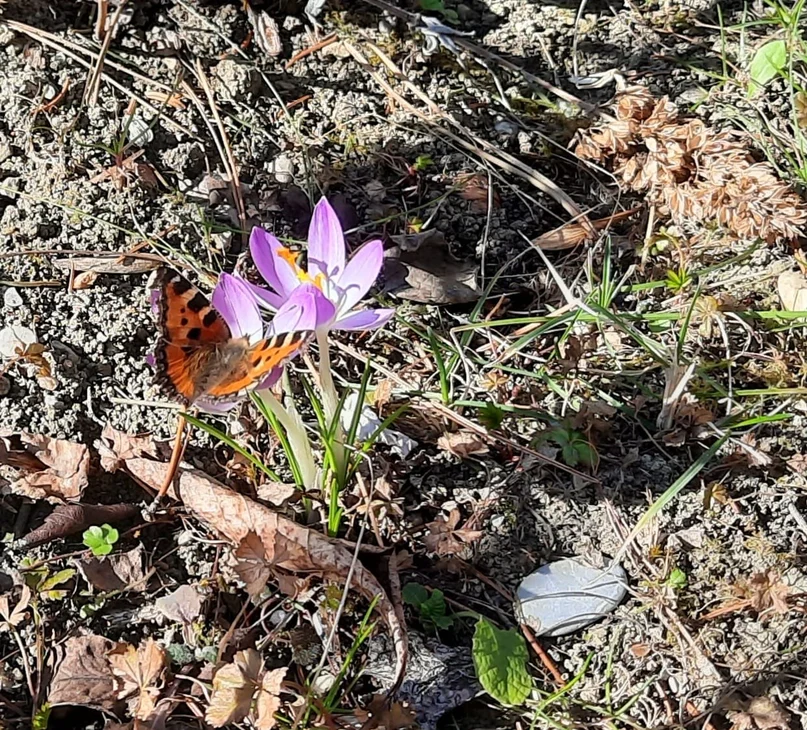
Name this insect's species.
Aglais urticae
